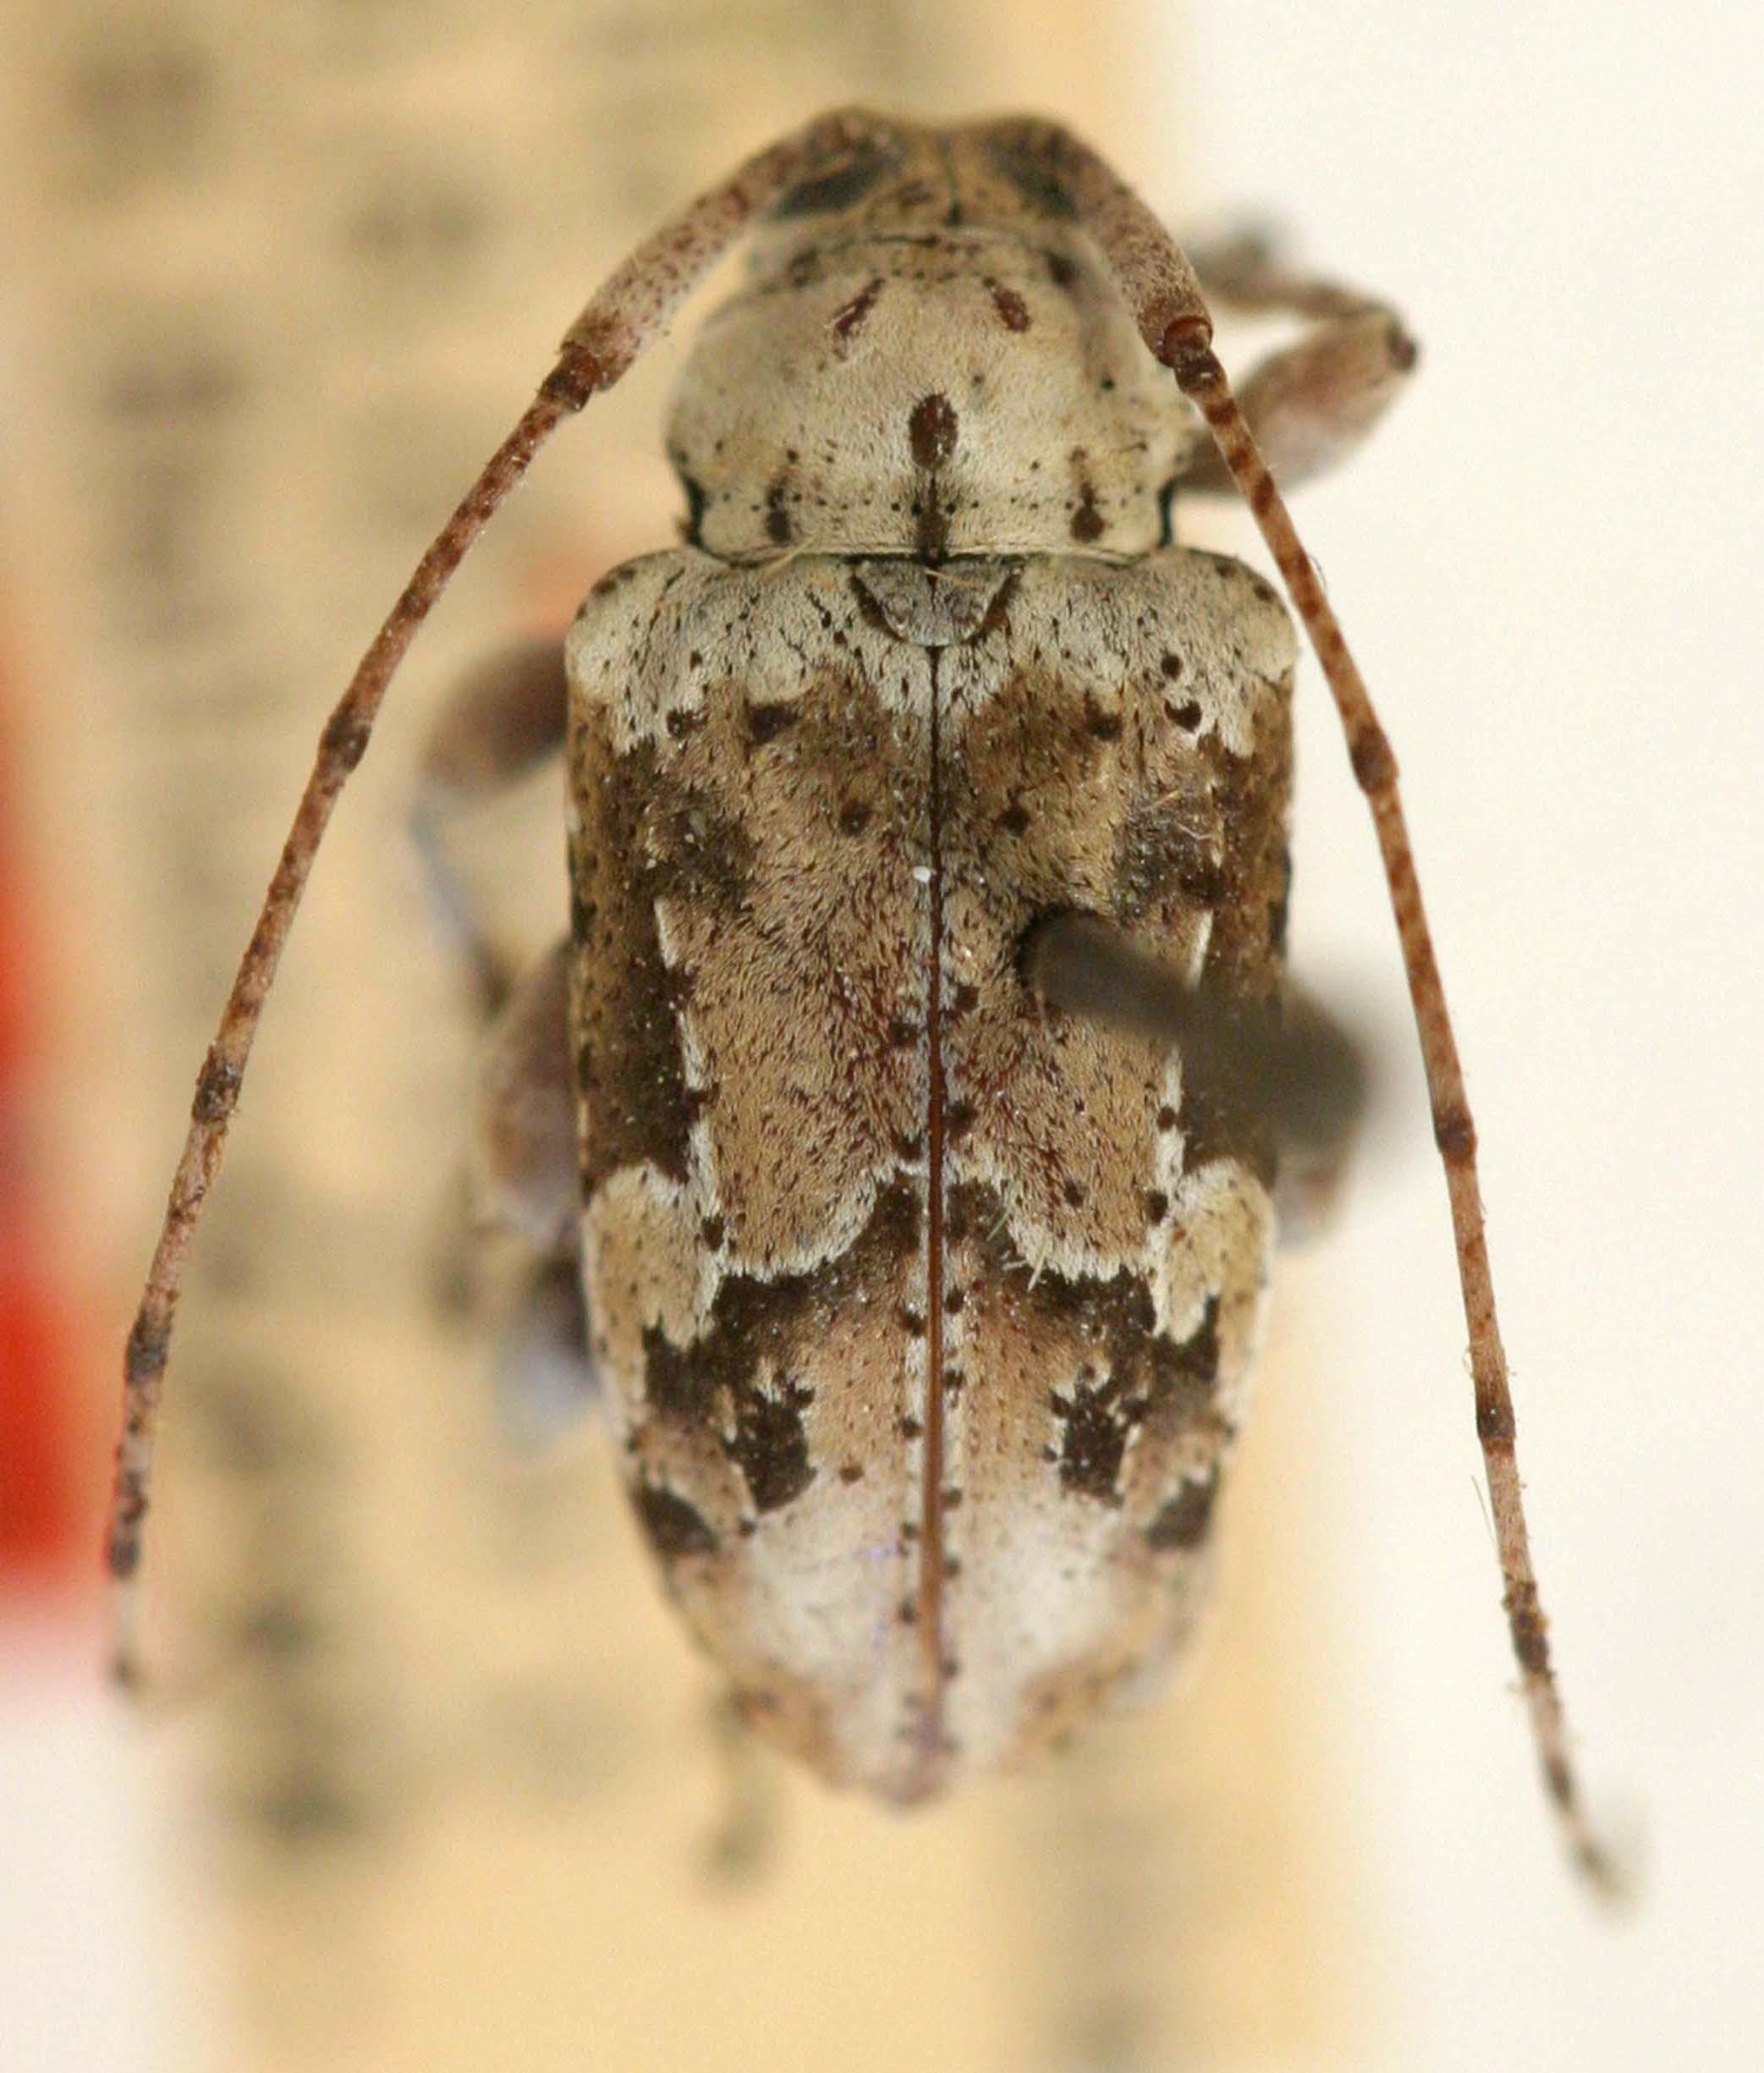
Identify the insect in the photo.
Fisherostylus bruneri (also Leptostylus bruneri)
